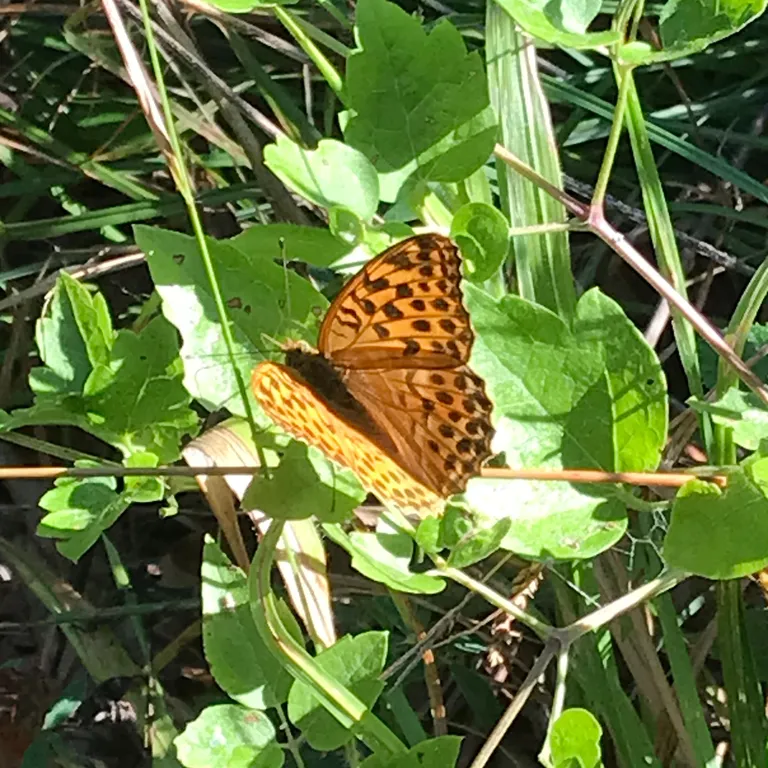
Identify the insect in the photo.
Argynnis paphia
